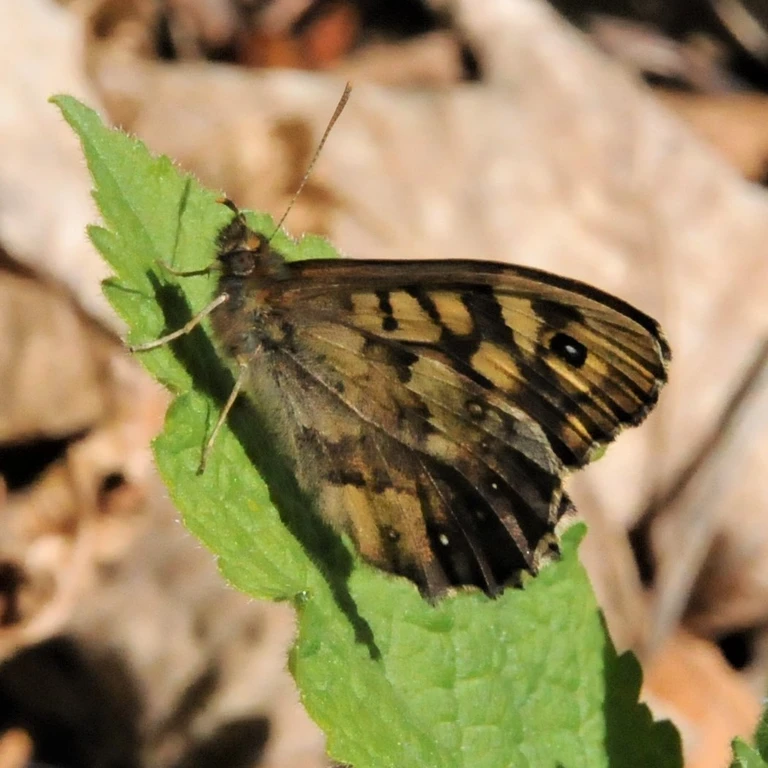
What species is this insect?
Pararge aegeria
